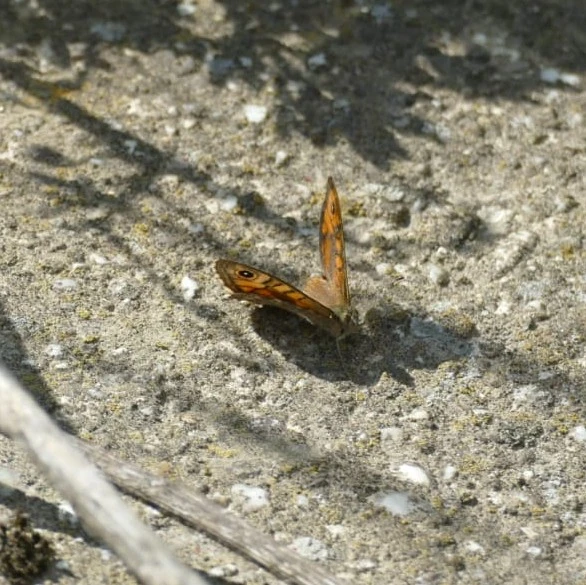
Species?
Lasiommata megera (also Pararge megera)
